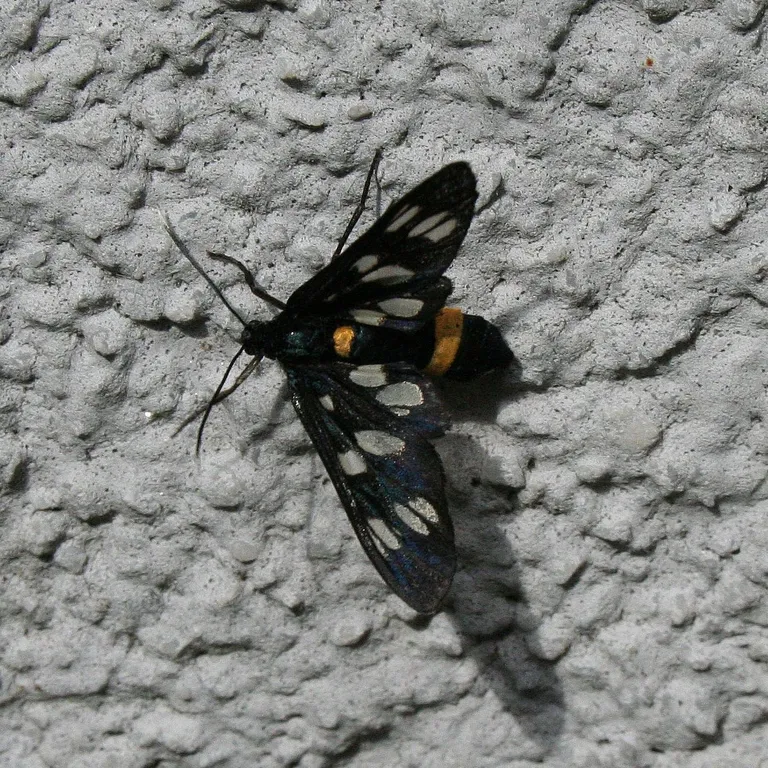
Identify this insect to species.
Amata phegea
